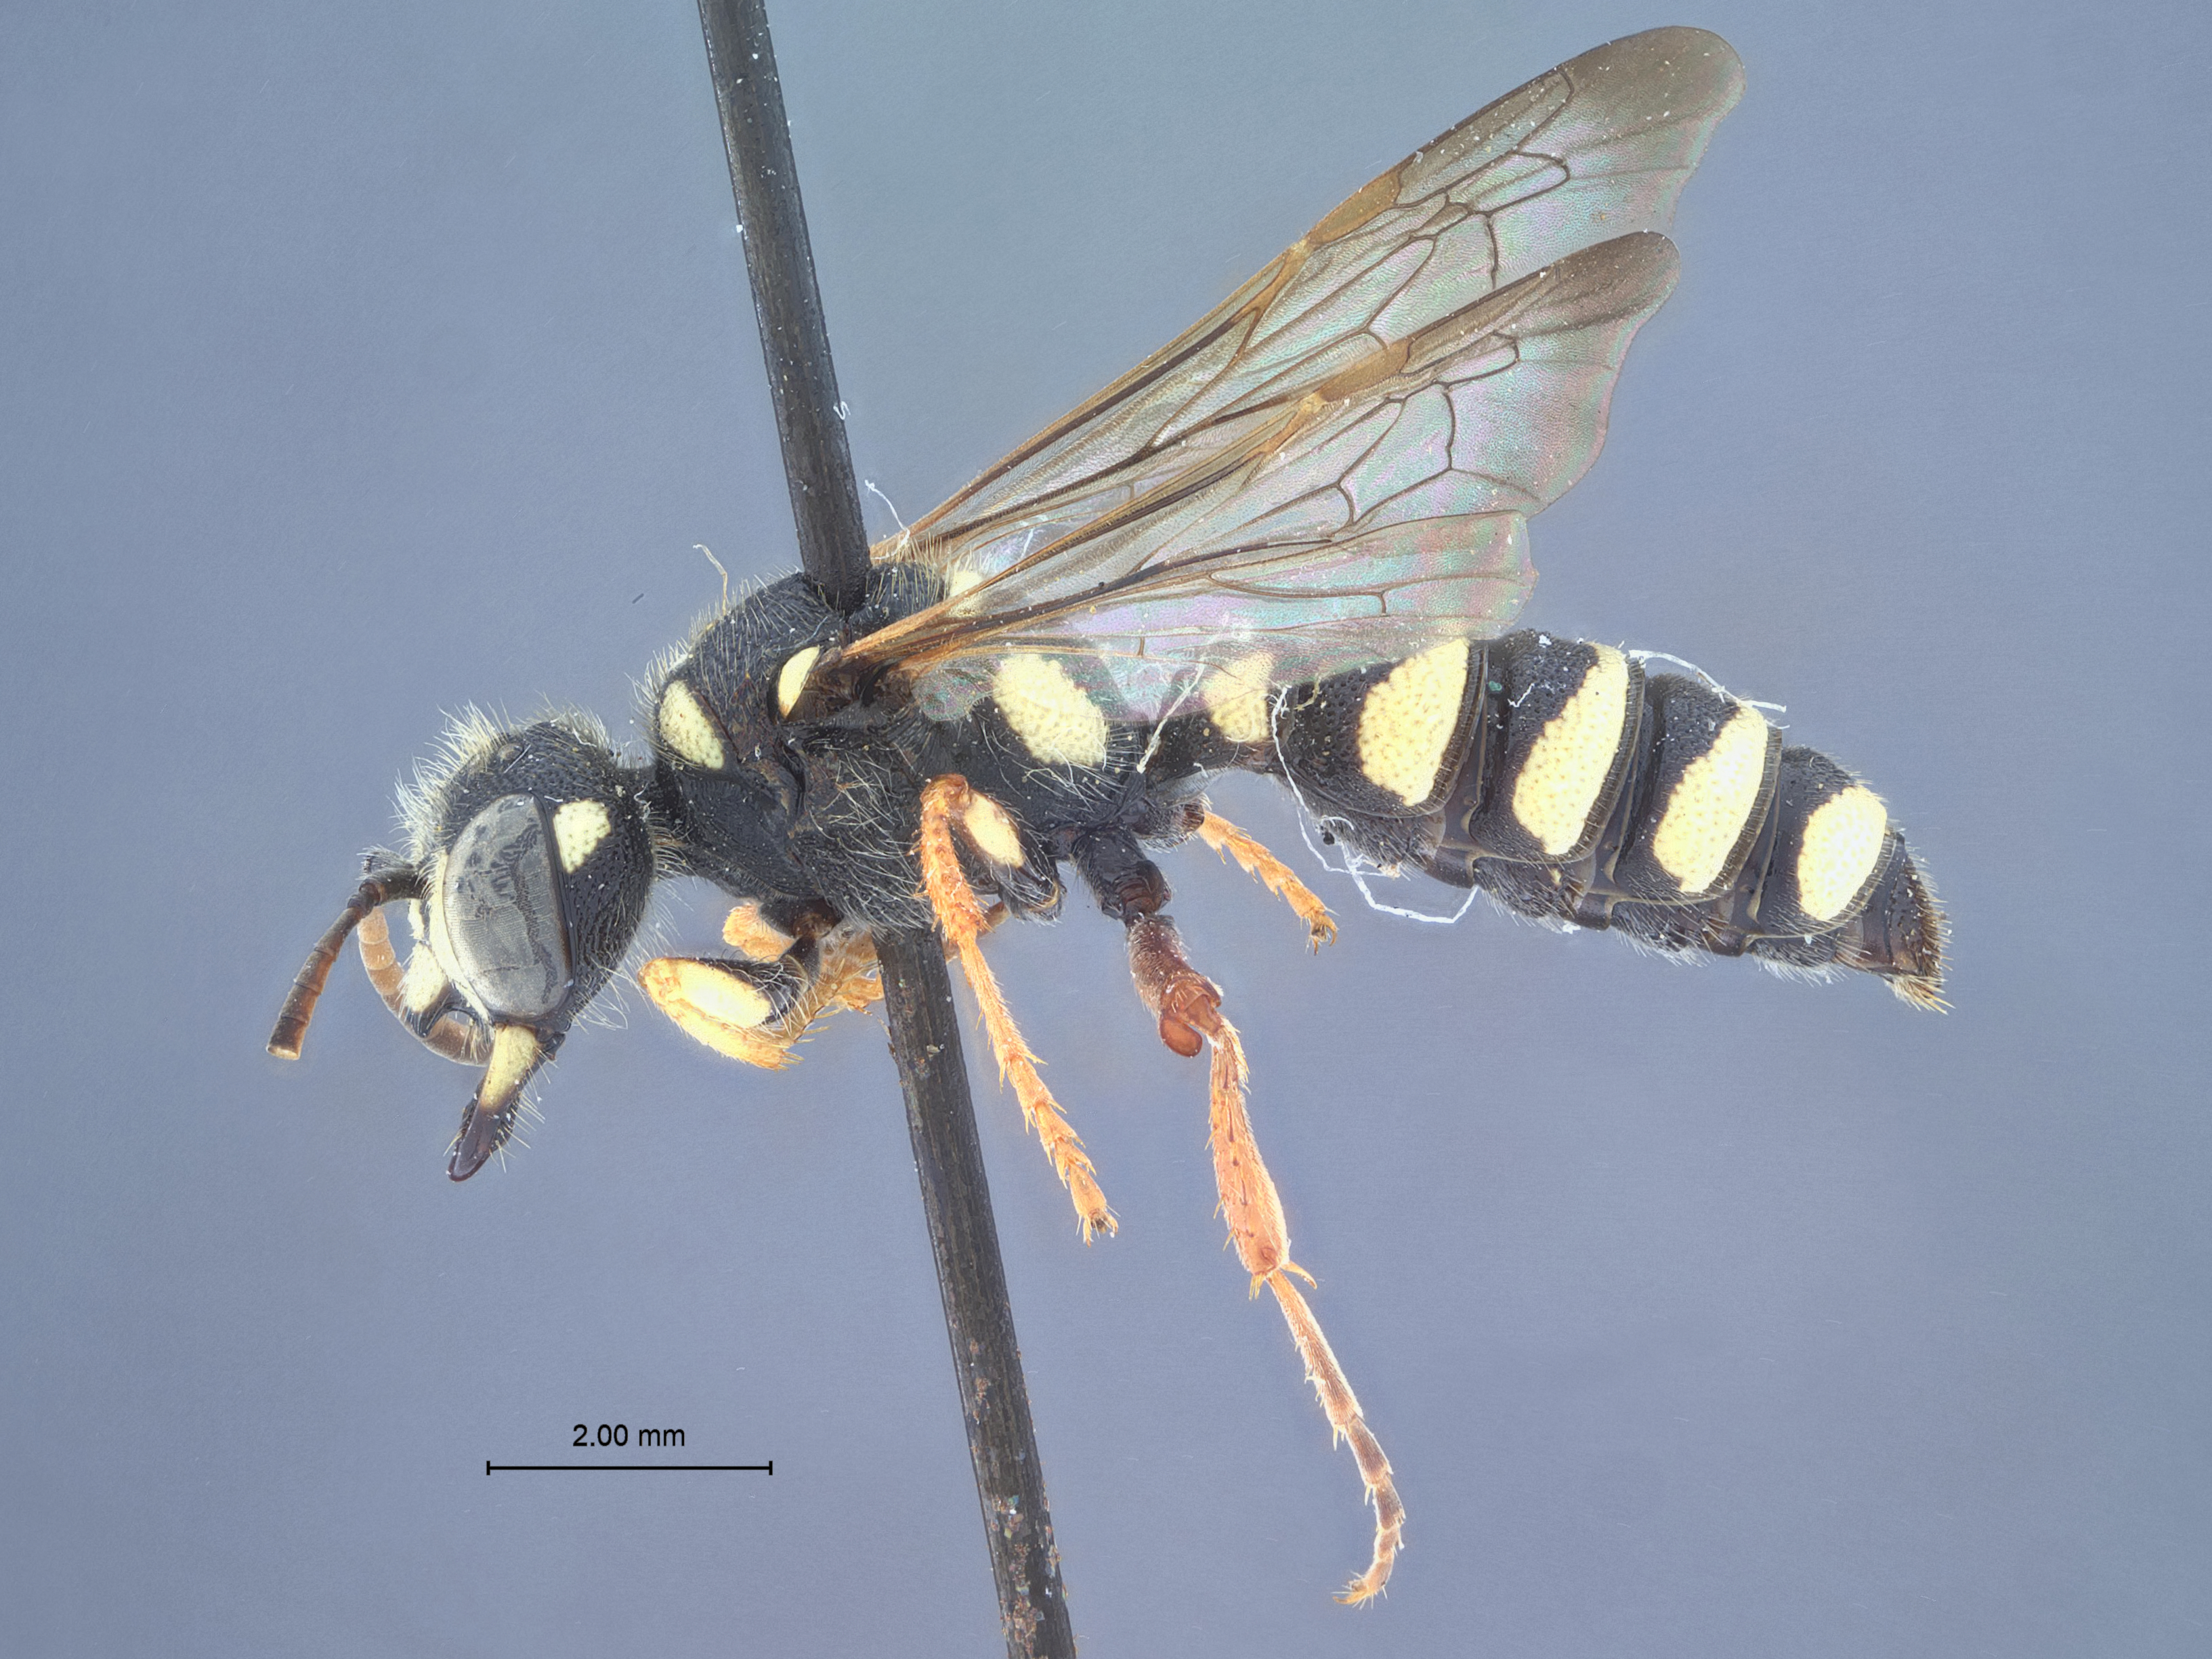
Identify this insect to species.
Cerceris calacharti
